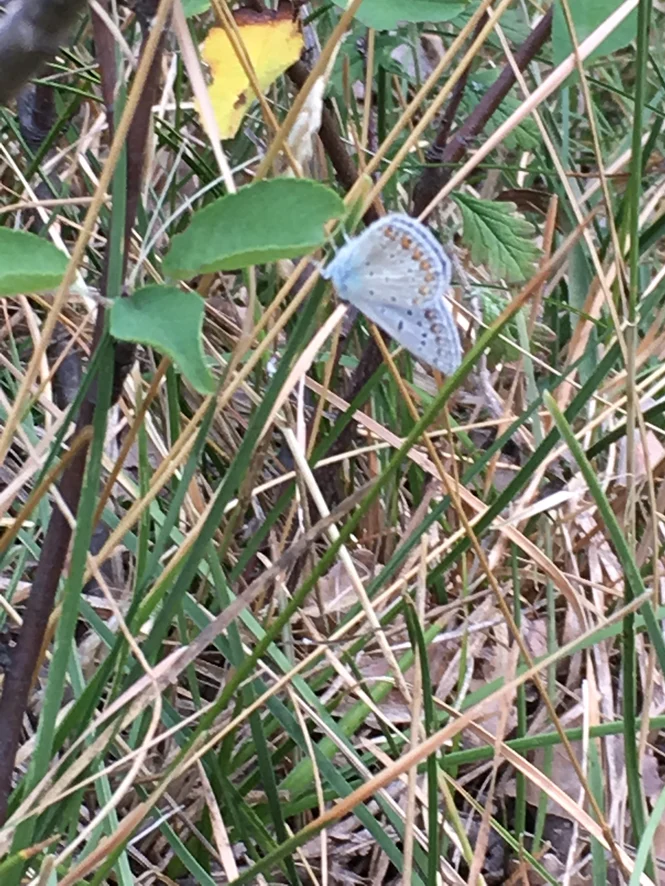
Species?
Polyommatus icarus
